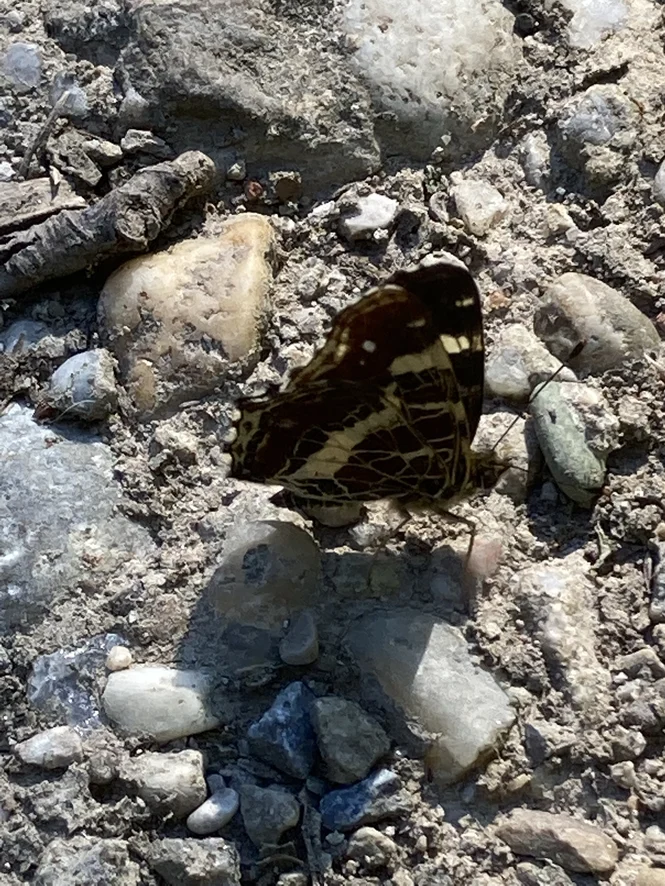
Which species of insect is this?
Araschnia levana
